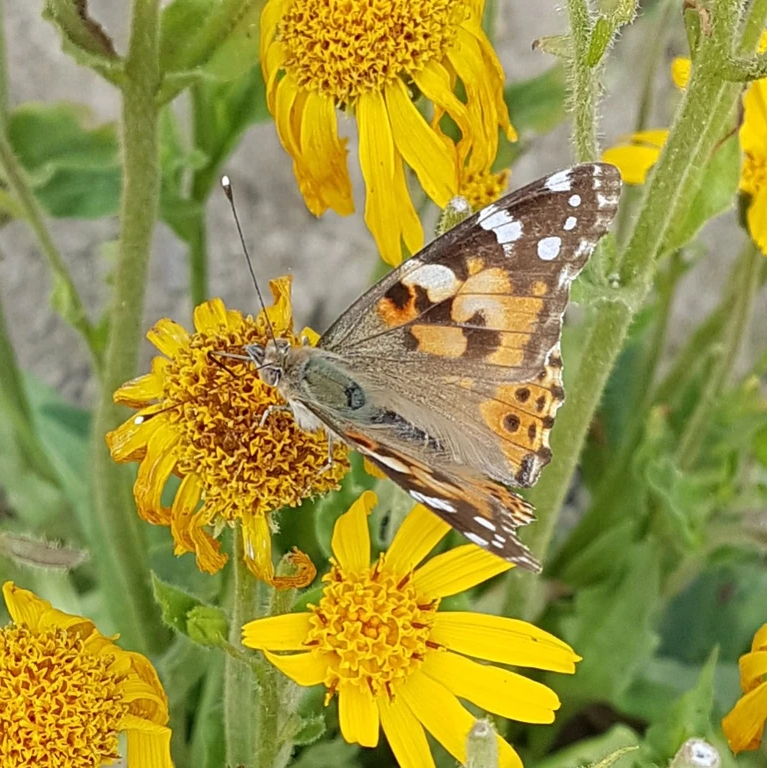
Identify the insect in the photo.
Vanessa cardui
